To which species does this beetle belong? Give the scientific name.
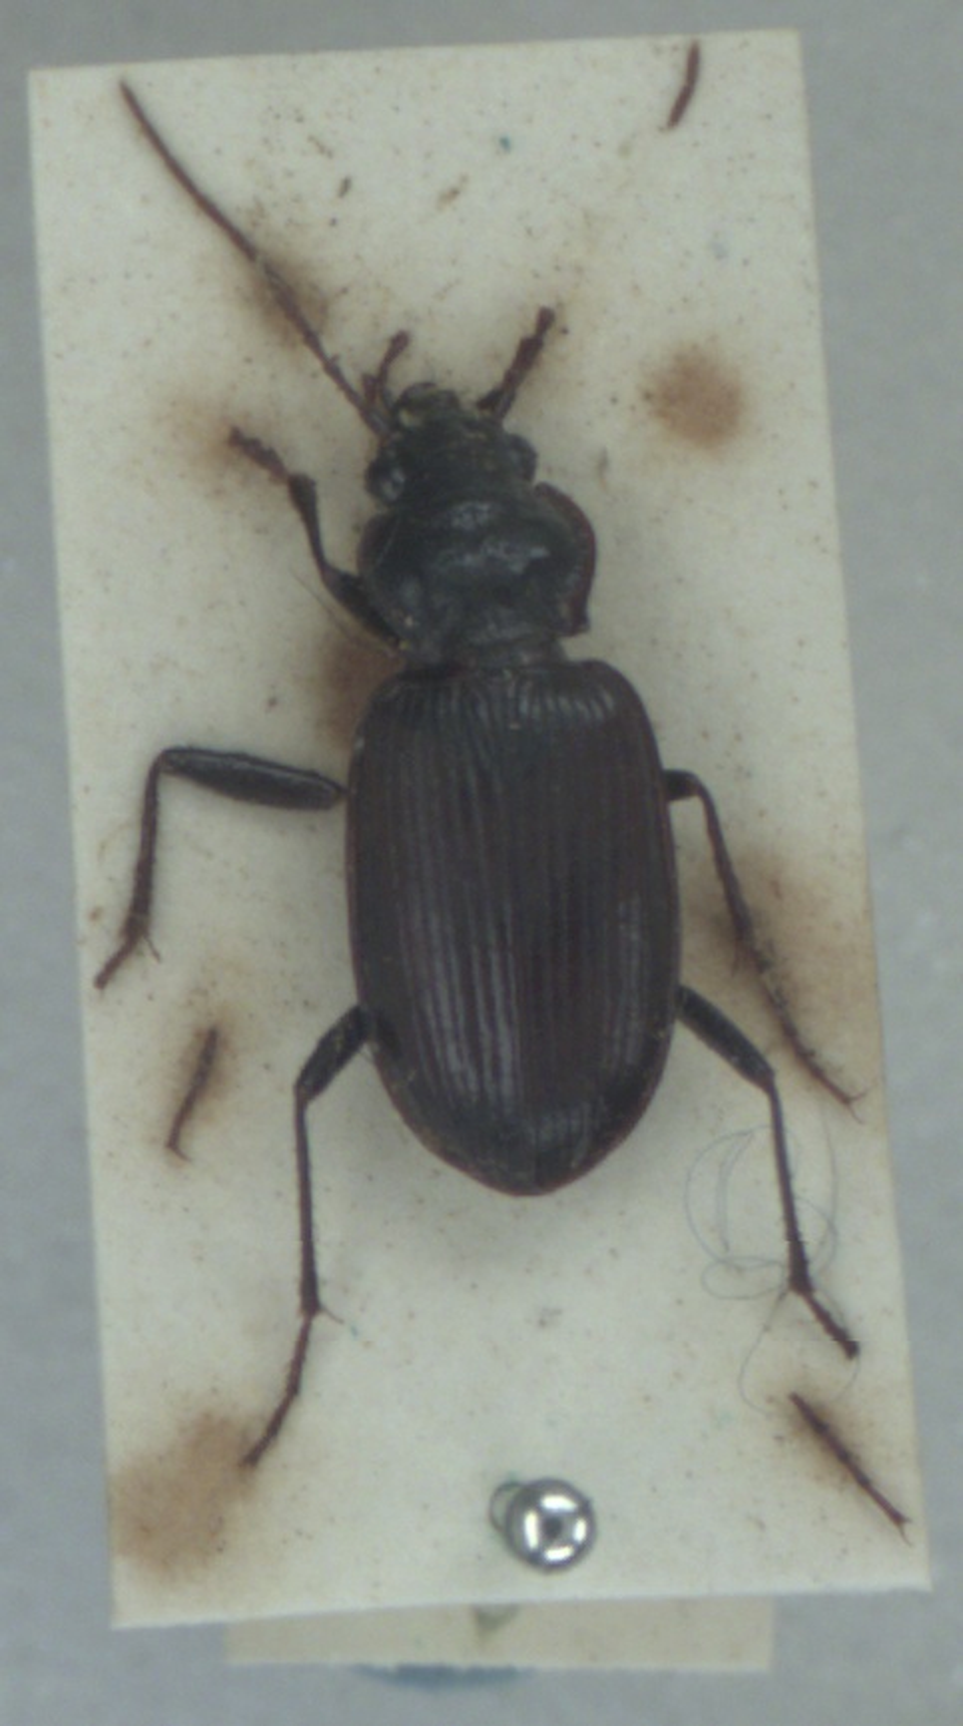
Nebria salina
